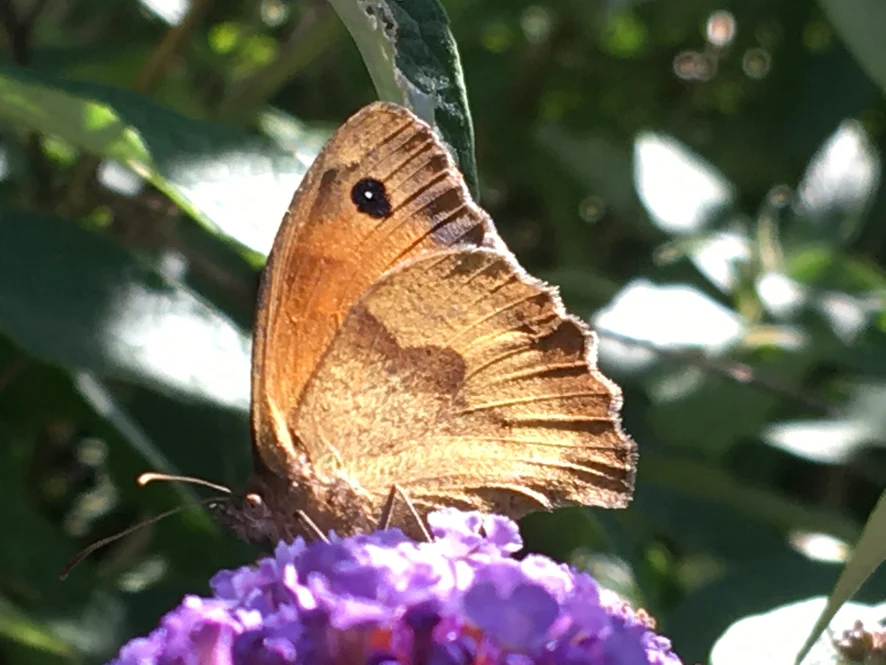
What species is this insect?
Maniola jurtina
